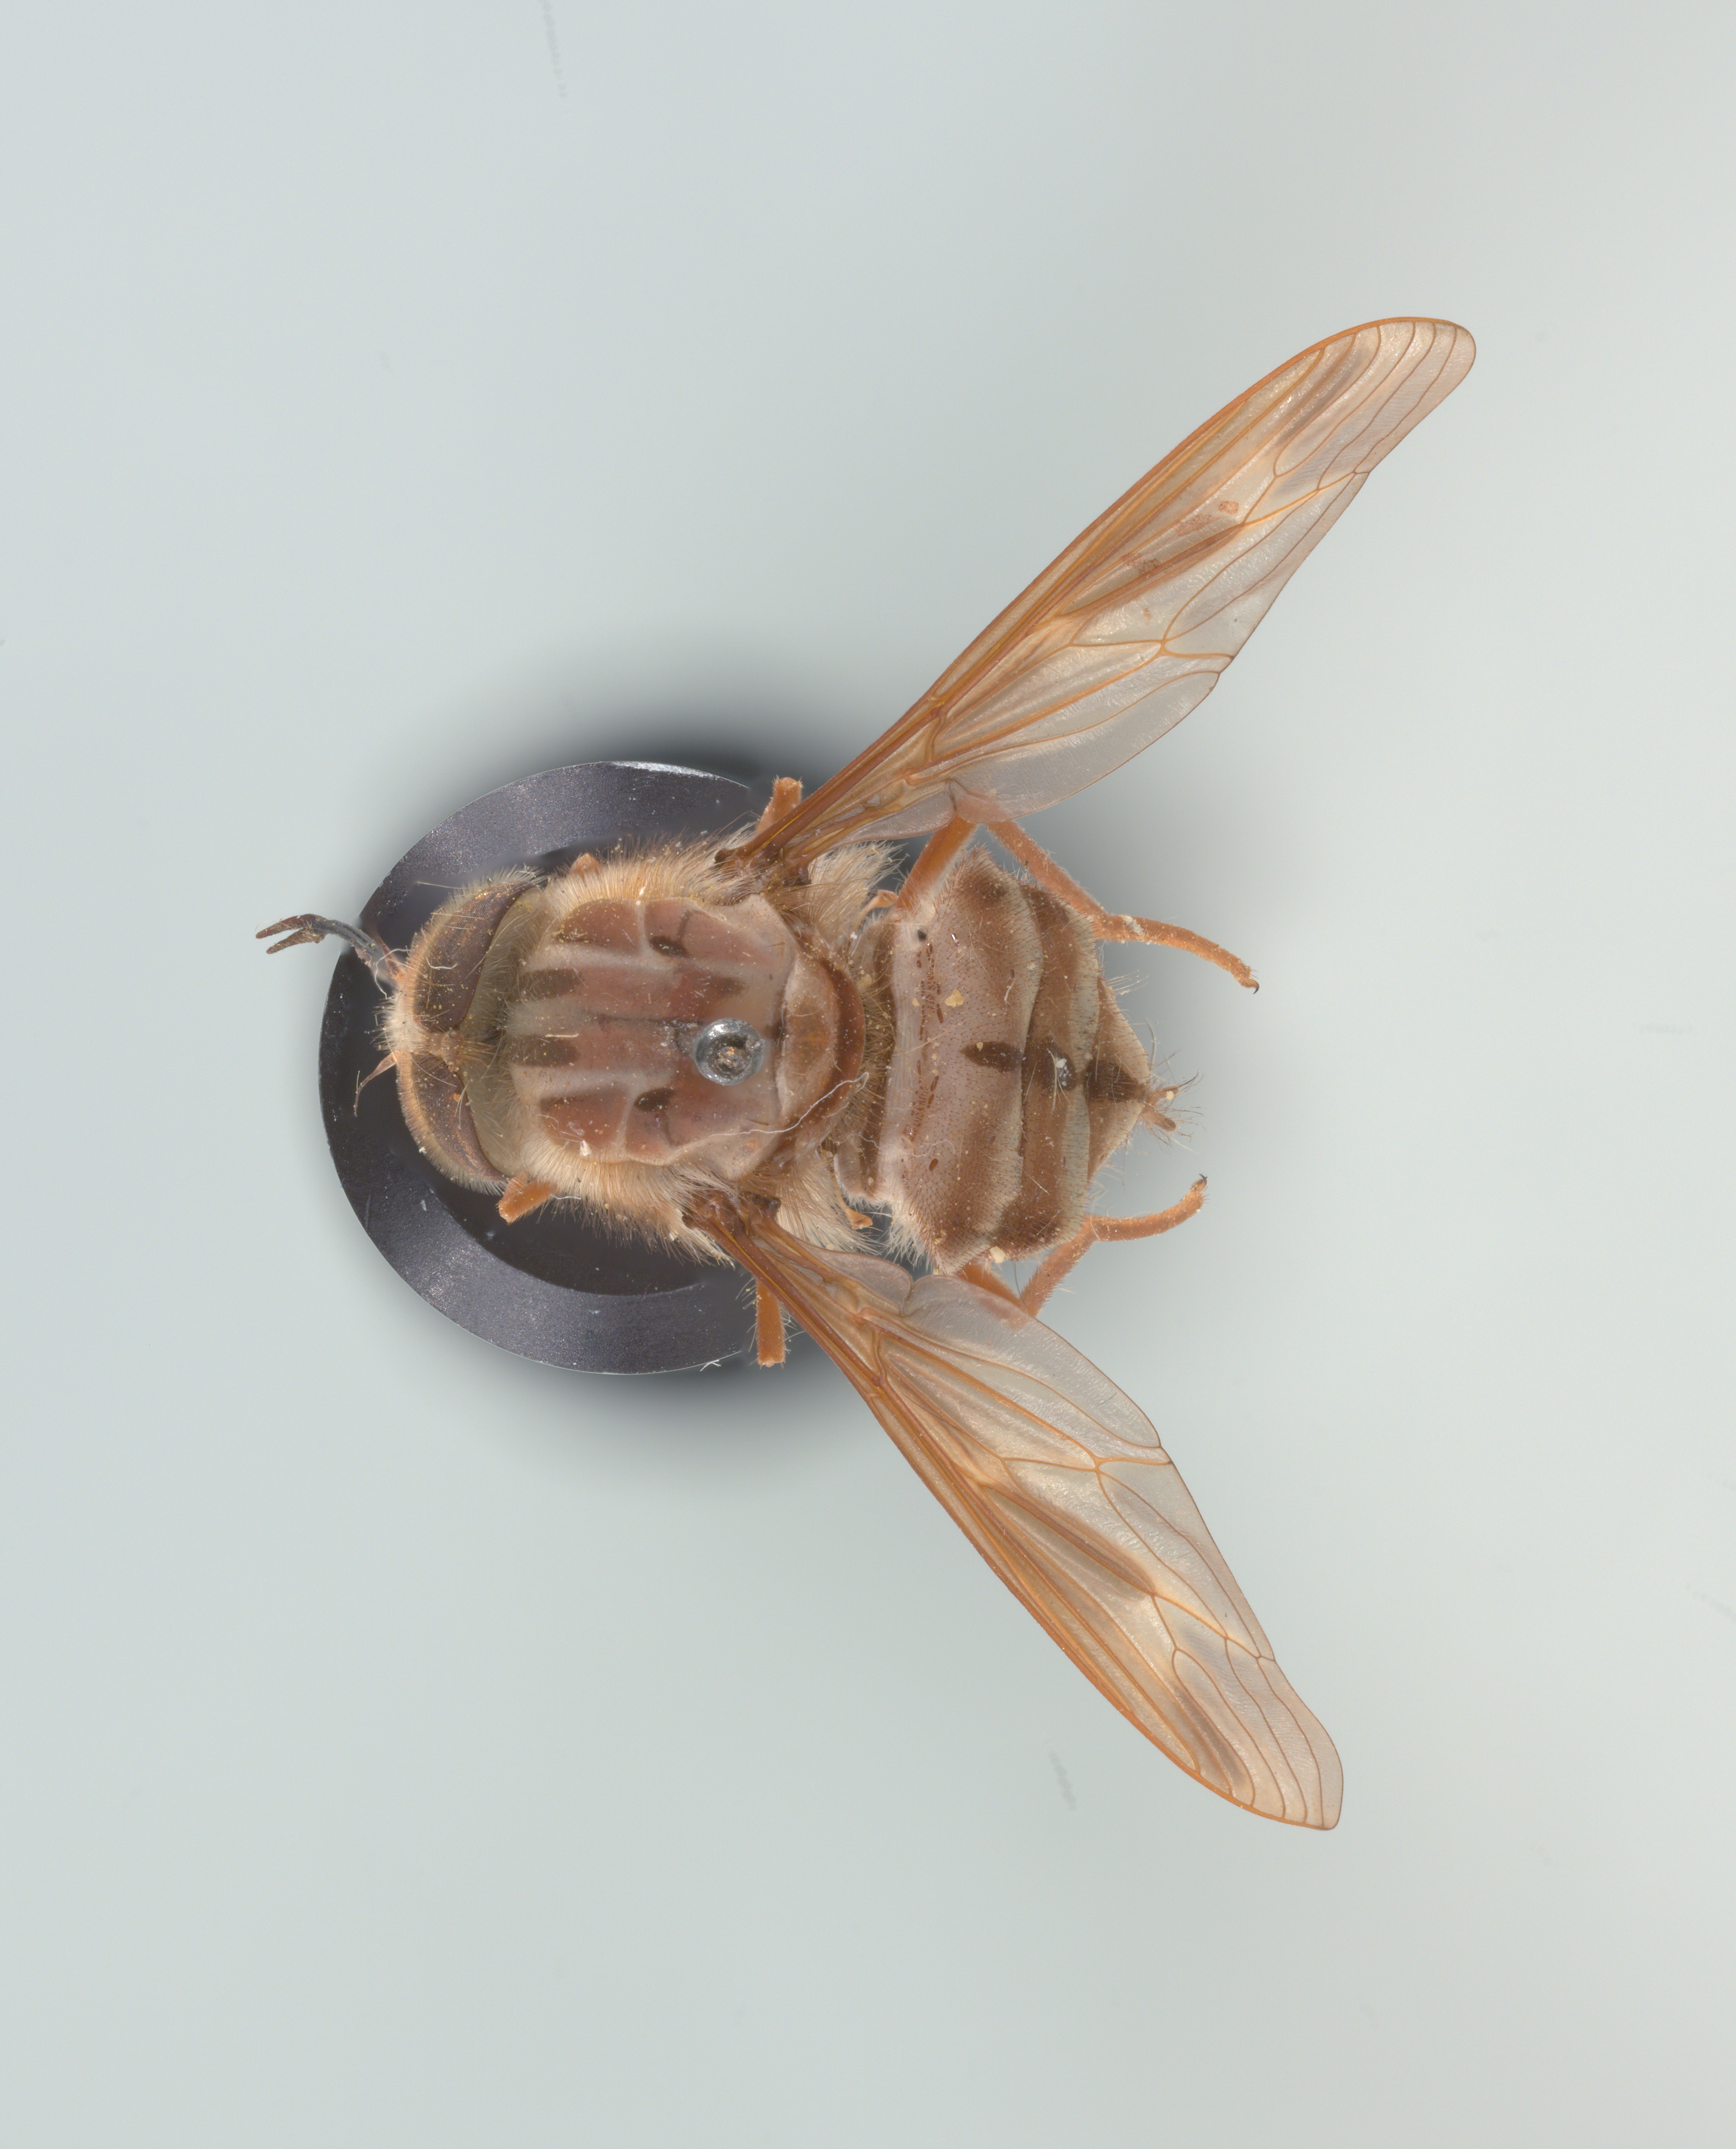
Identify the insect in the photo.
Hirmoneura nubipennis (also Trichophthalma nubipennis)
